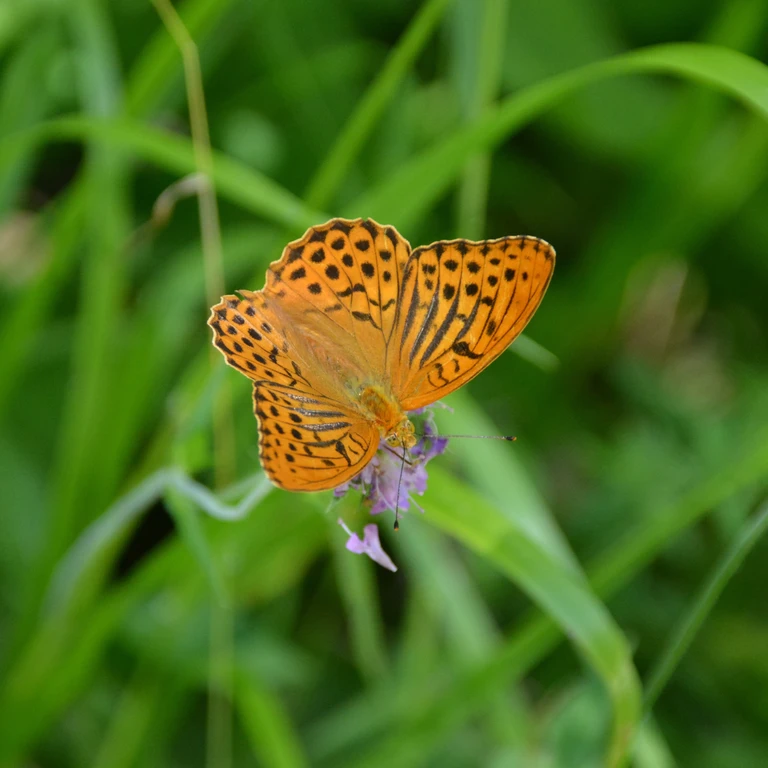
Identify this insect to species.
Argynnis paphia
